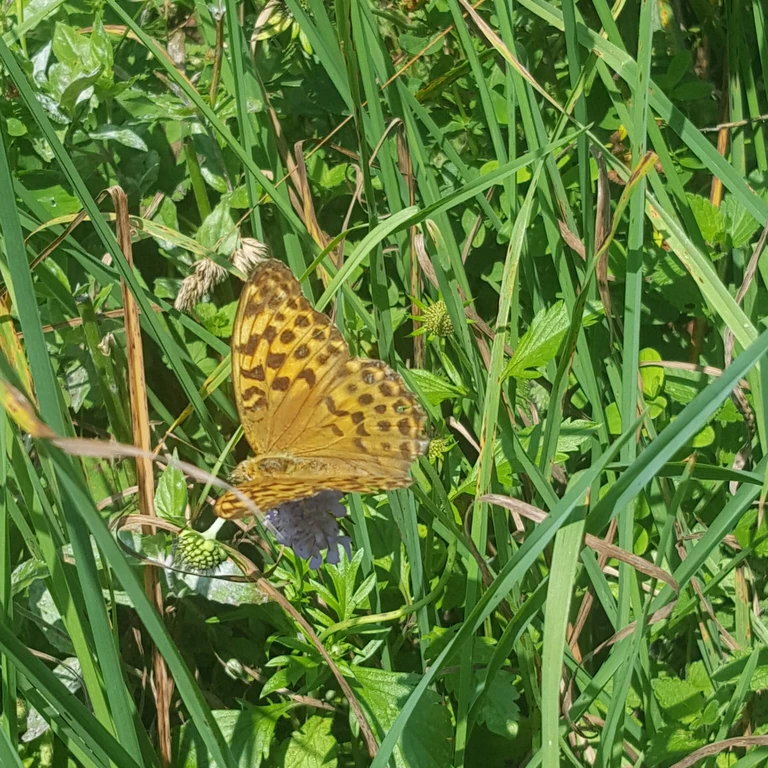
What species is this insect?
Argynnis paphia
